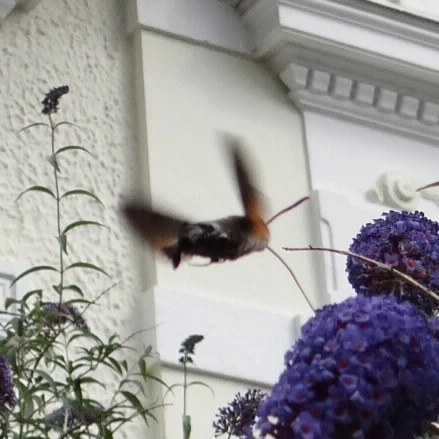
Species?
Macroglossum stellatarum
